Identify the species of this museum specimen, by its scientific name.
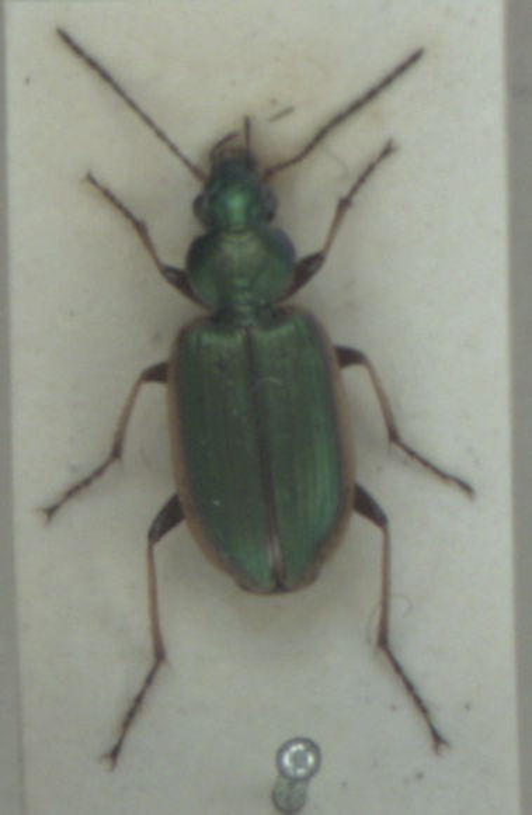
Agonum marginatum
